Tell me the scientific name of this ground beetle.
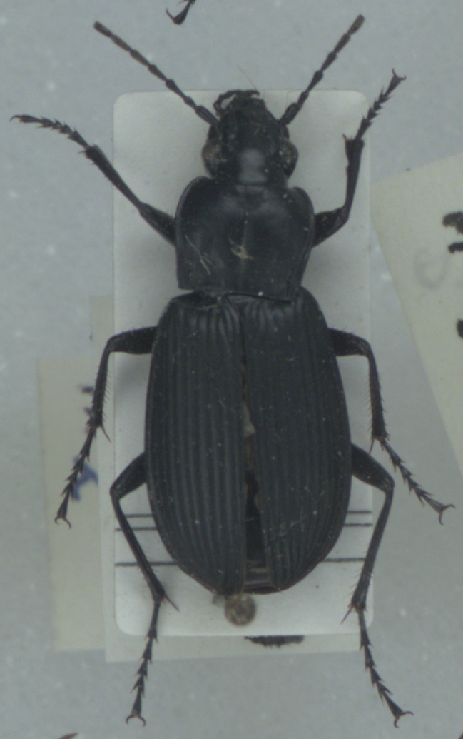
Pterostichus niger
